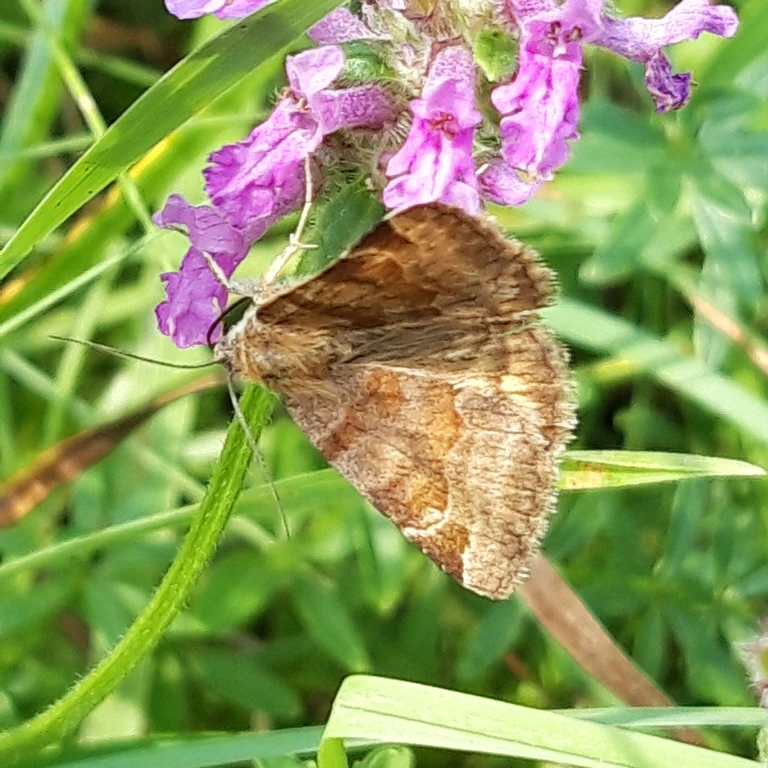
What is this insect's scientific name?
Euclidia glyphica
